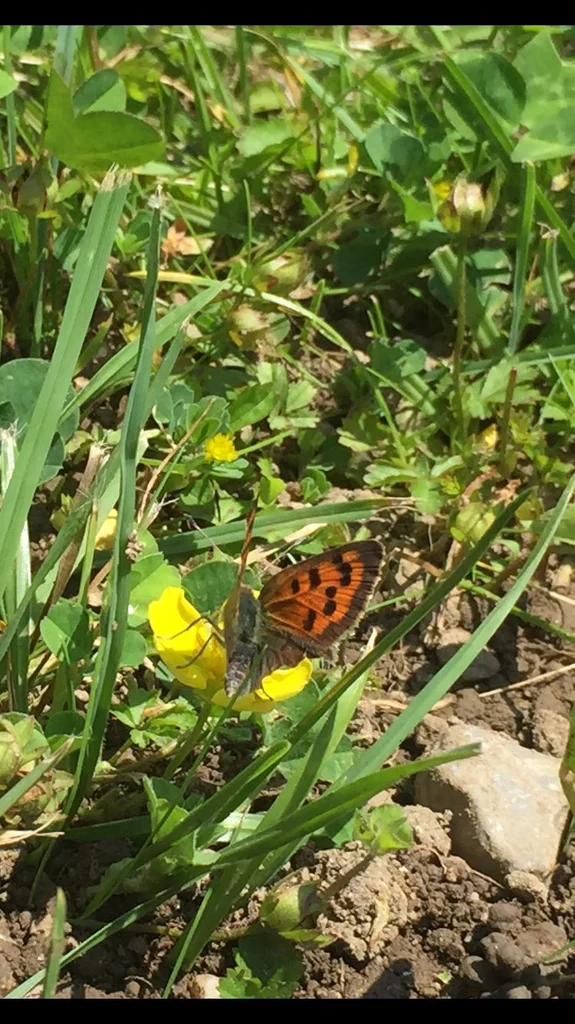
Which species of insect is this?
Lycaena phlaeas
